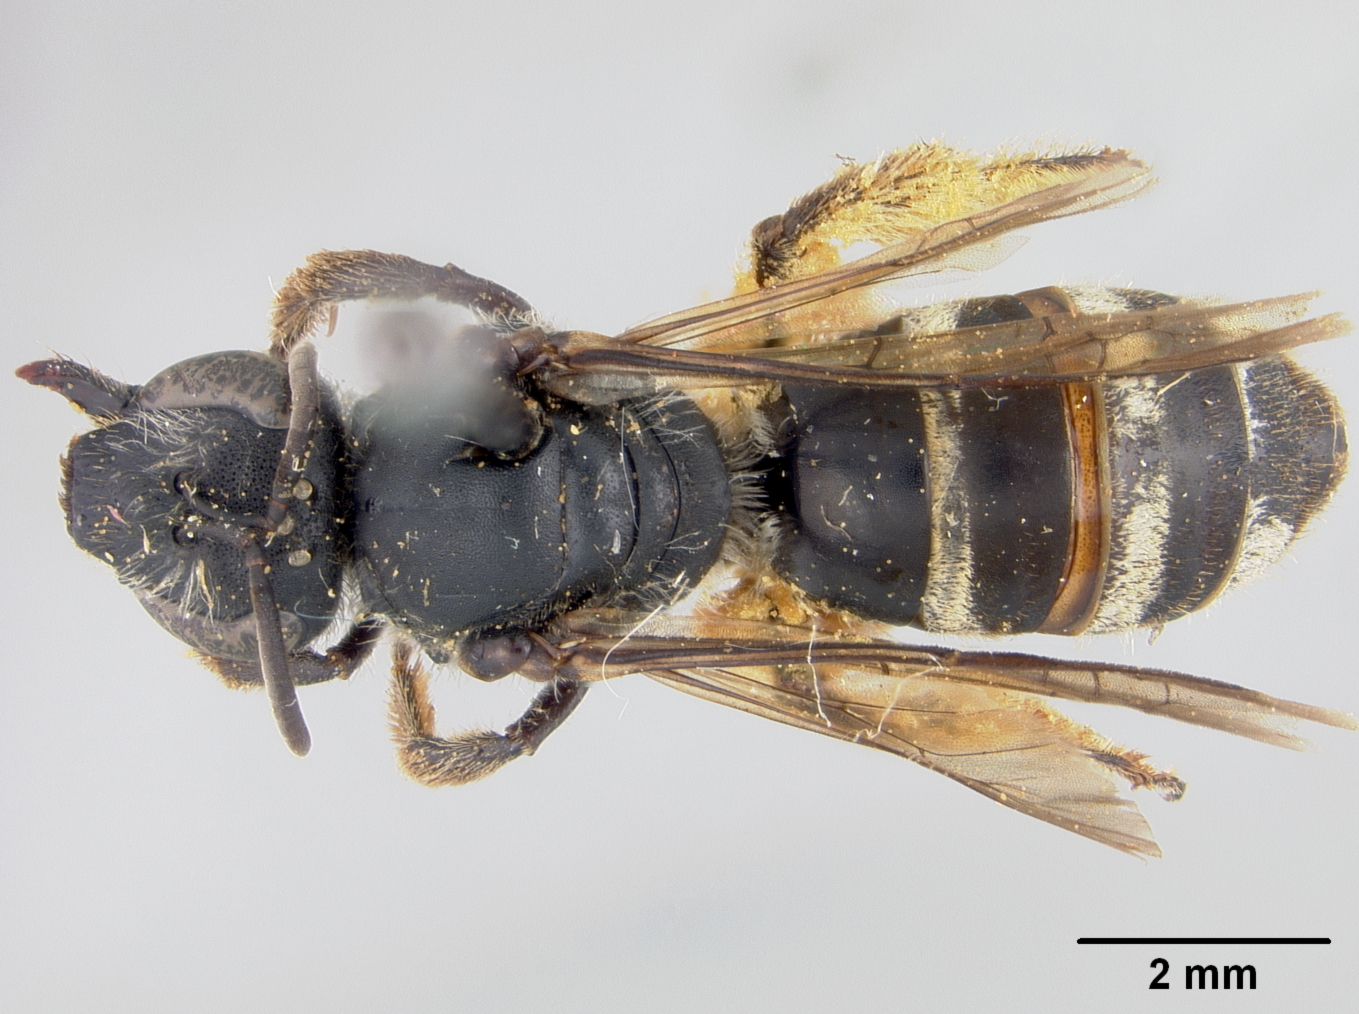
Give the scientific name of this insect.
Halictus uyacensis
